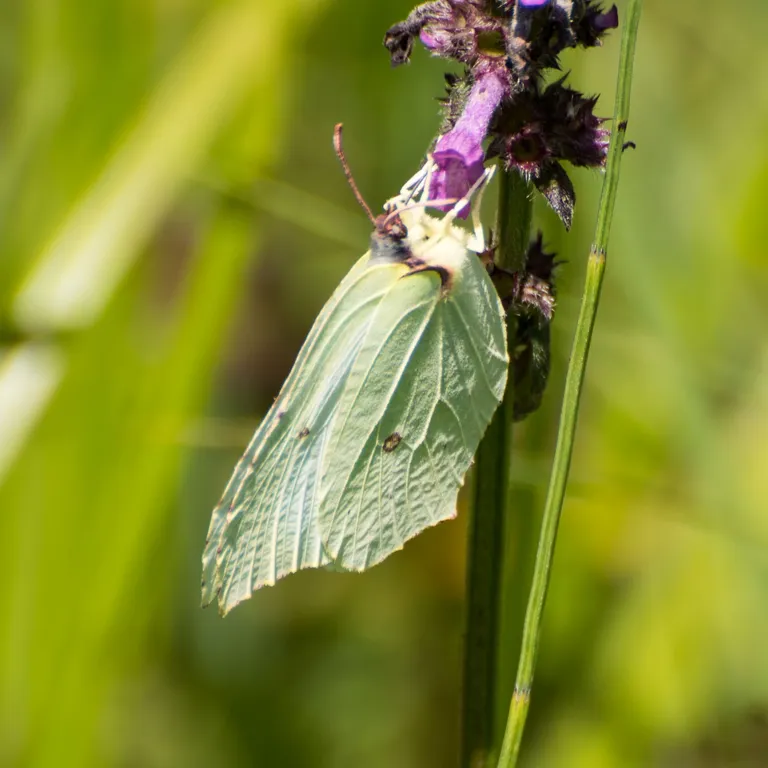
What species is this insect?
Gonepteryx rhamni
